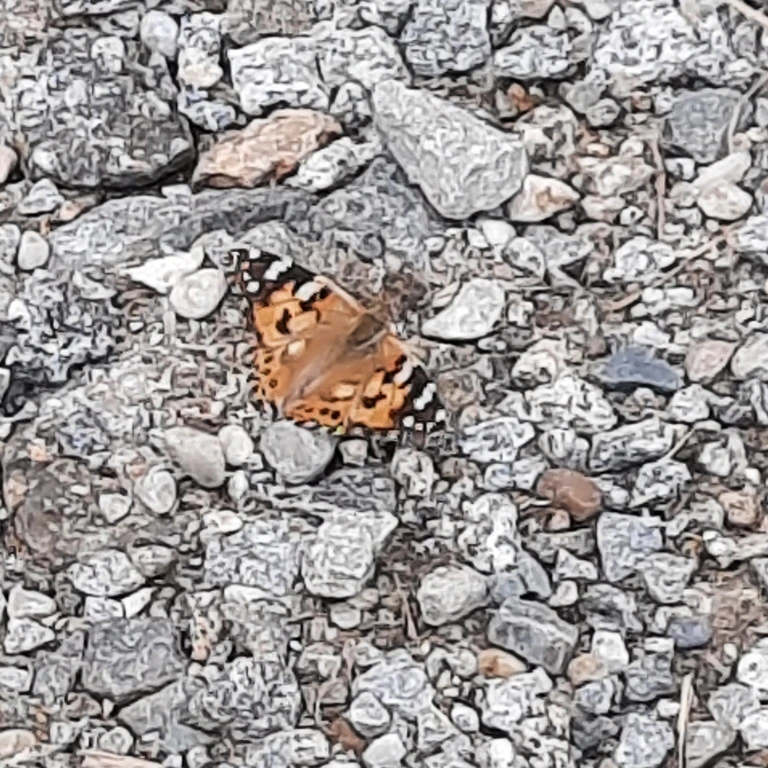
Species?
Vanessa cardui
